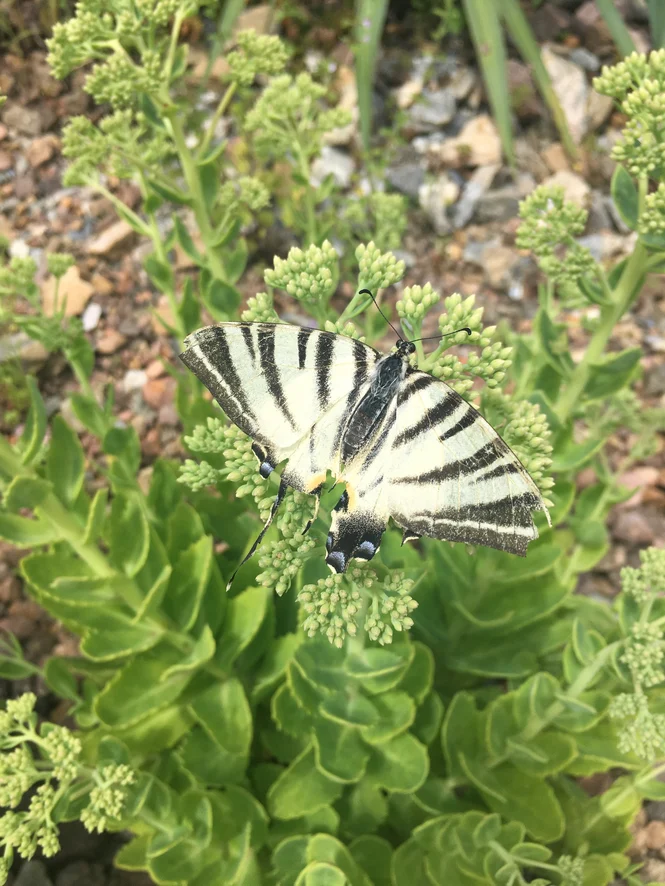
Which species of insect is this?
Iphiclides podalirius
